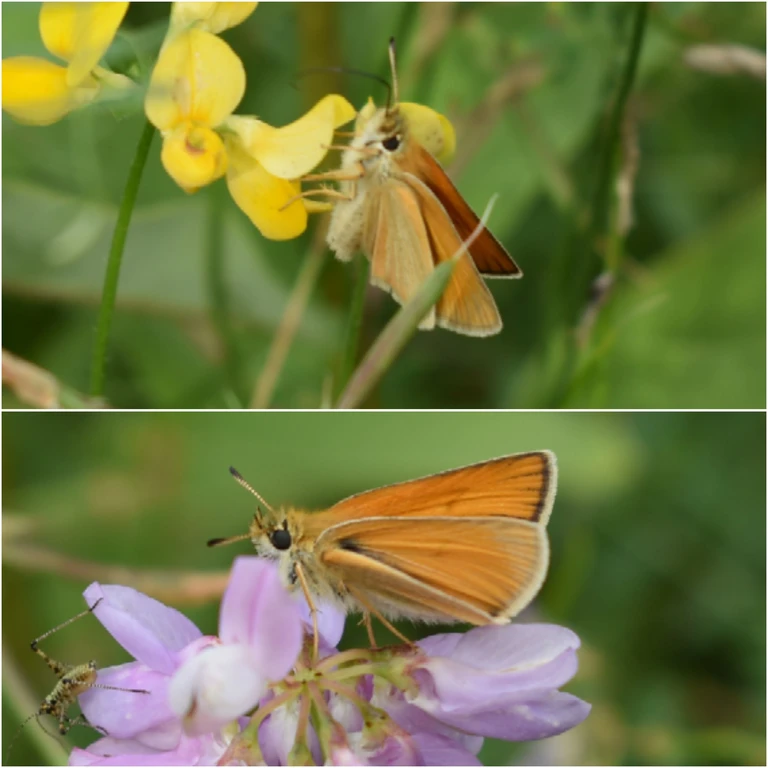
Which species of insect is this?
Thymelicus lineola
